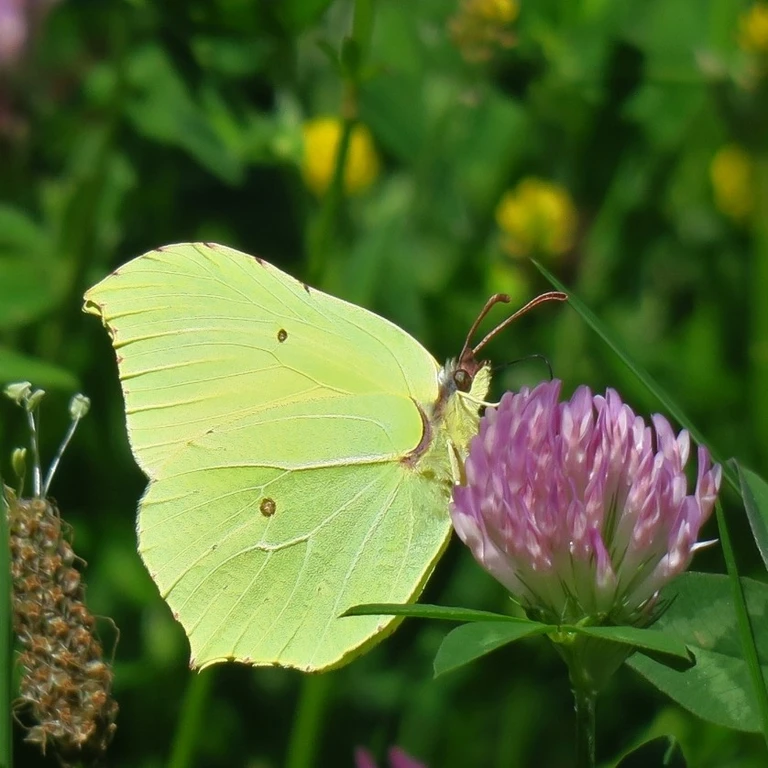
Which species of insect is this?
Gonepteryx rhamni
